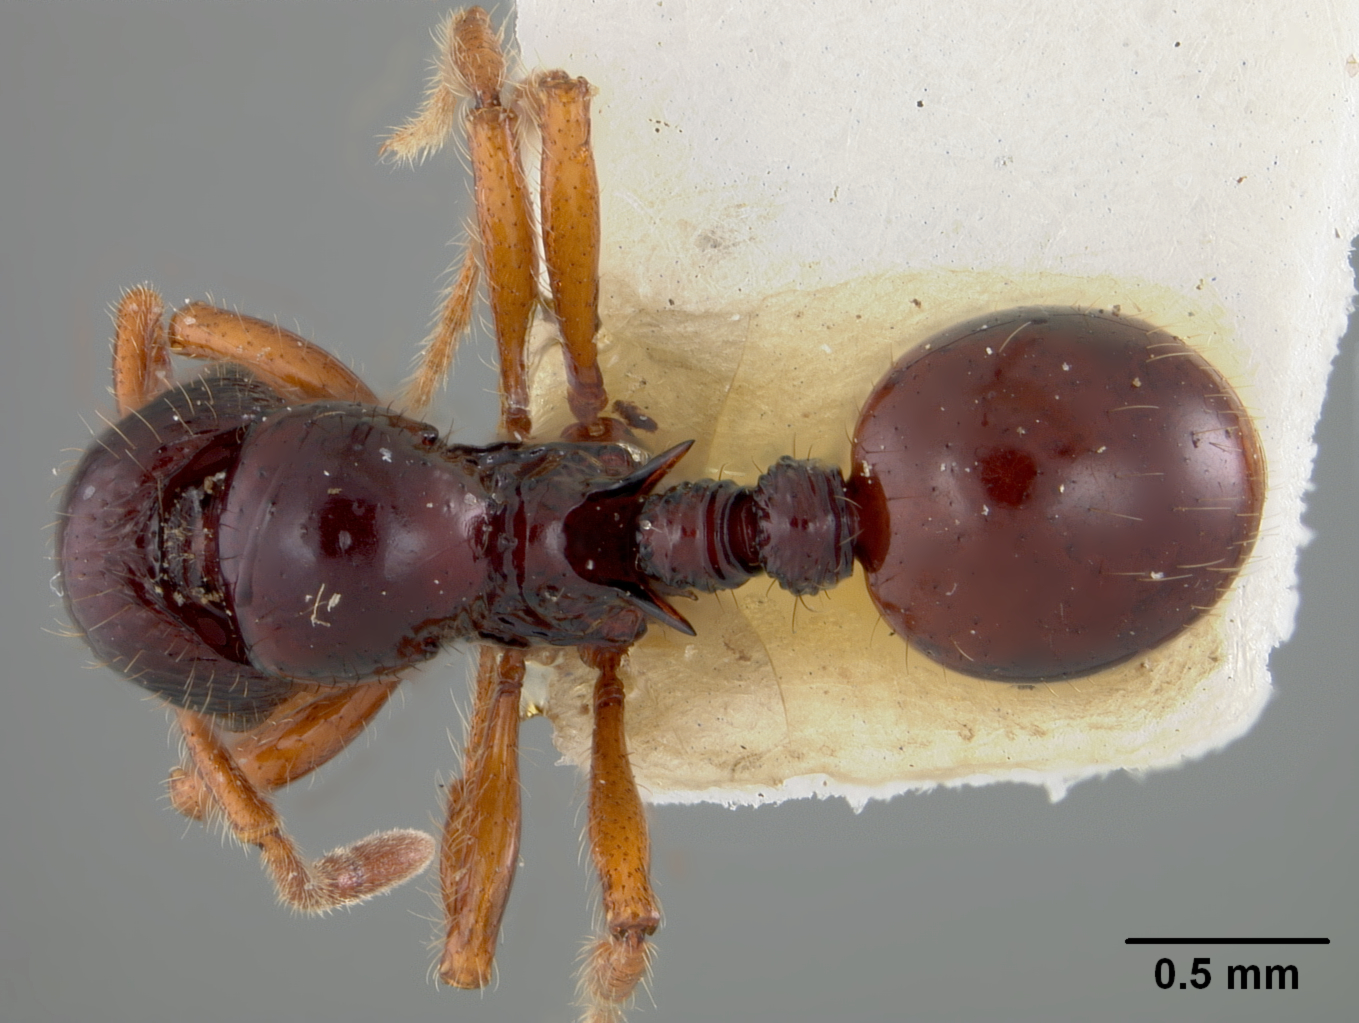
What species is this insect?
Rogeria tortuosa
